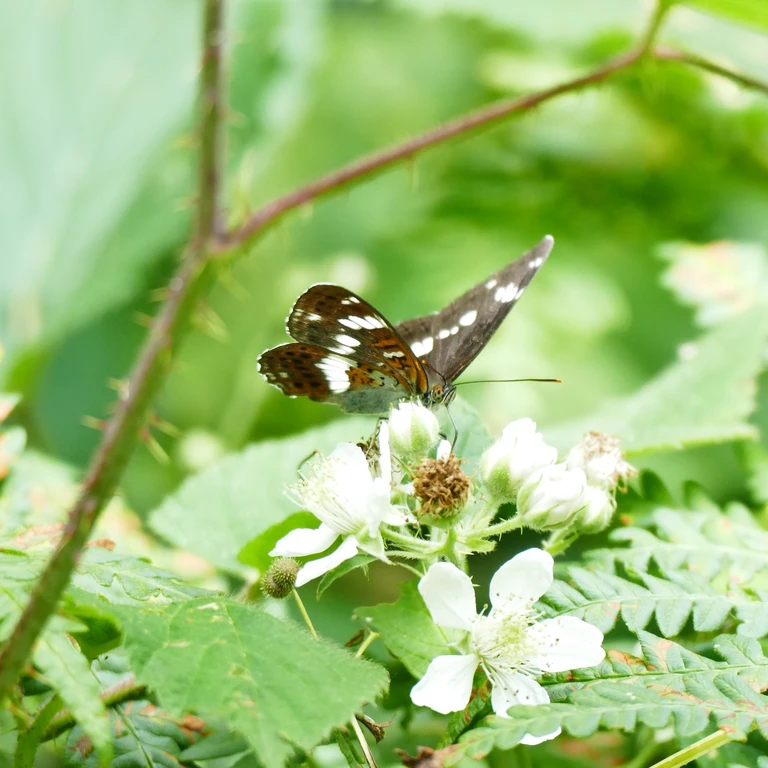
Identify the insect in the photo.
Limenitis camilla (also Ladoga camilla)
